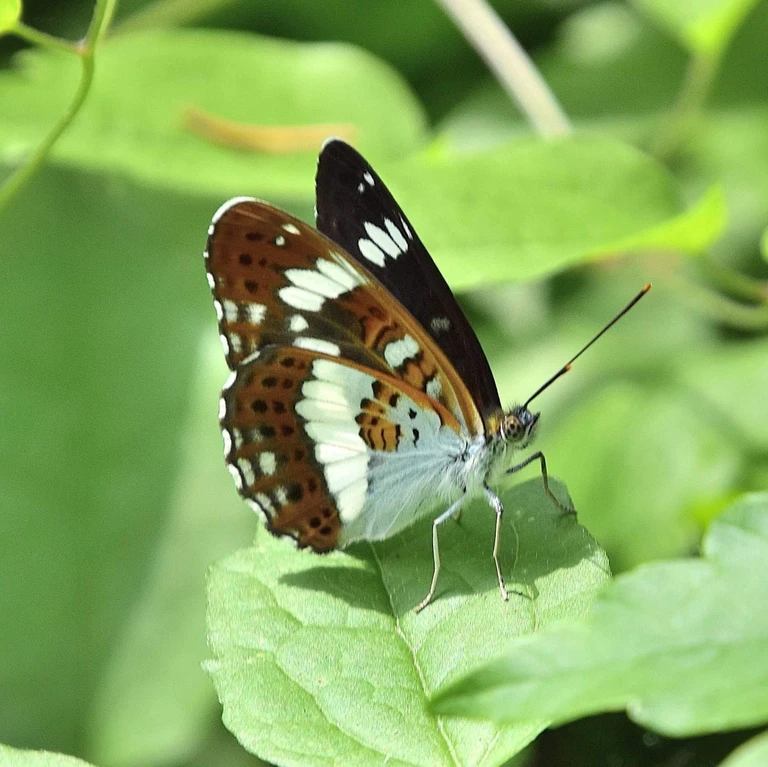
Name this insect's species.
Limenitis camilla (also Ladoga camilla)
